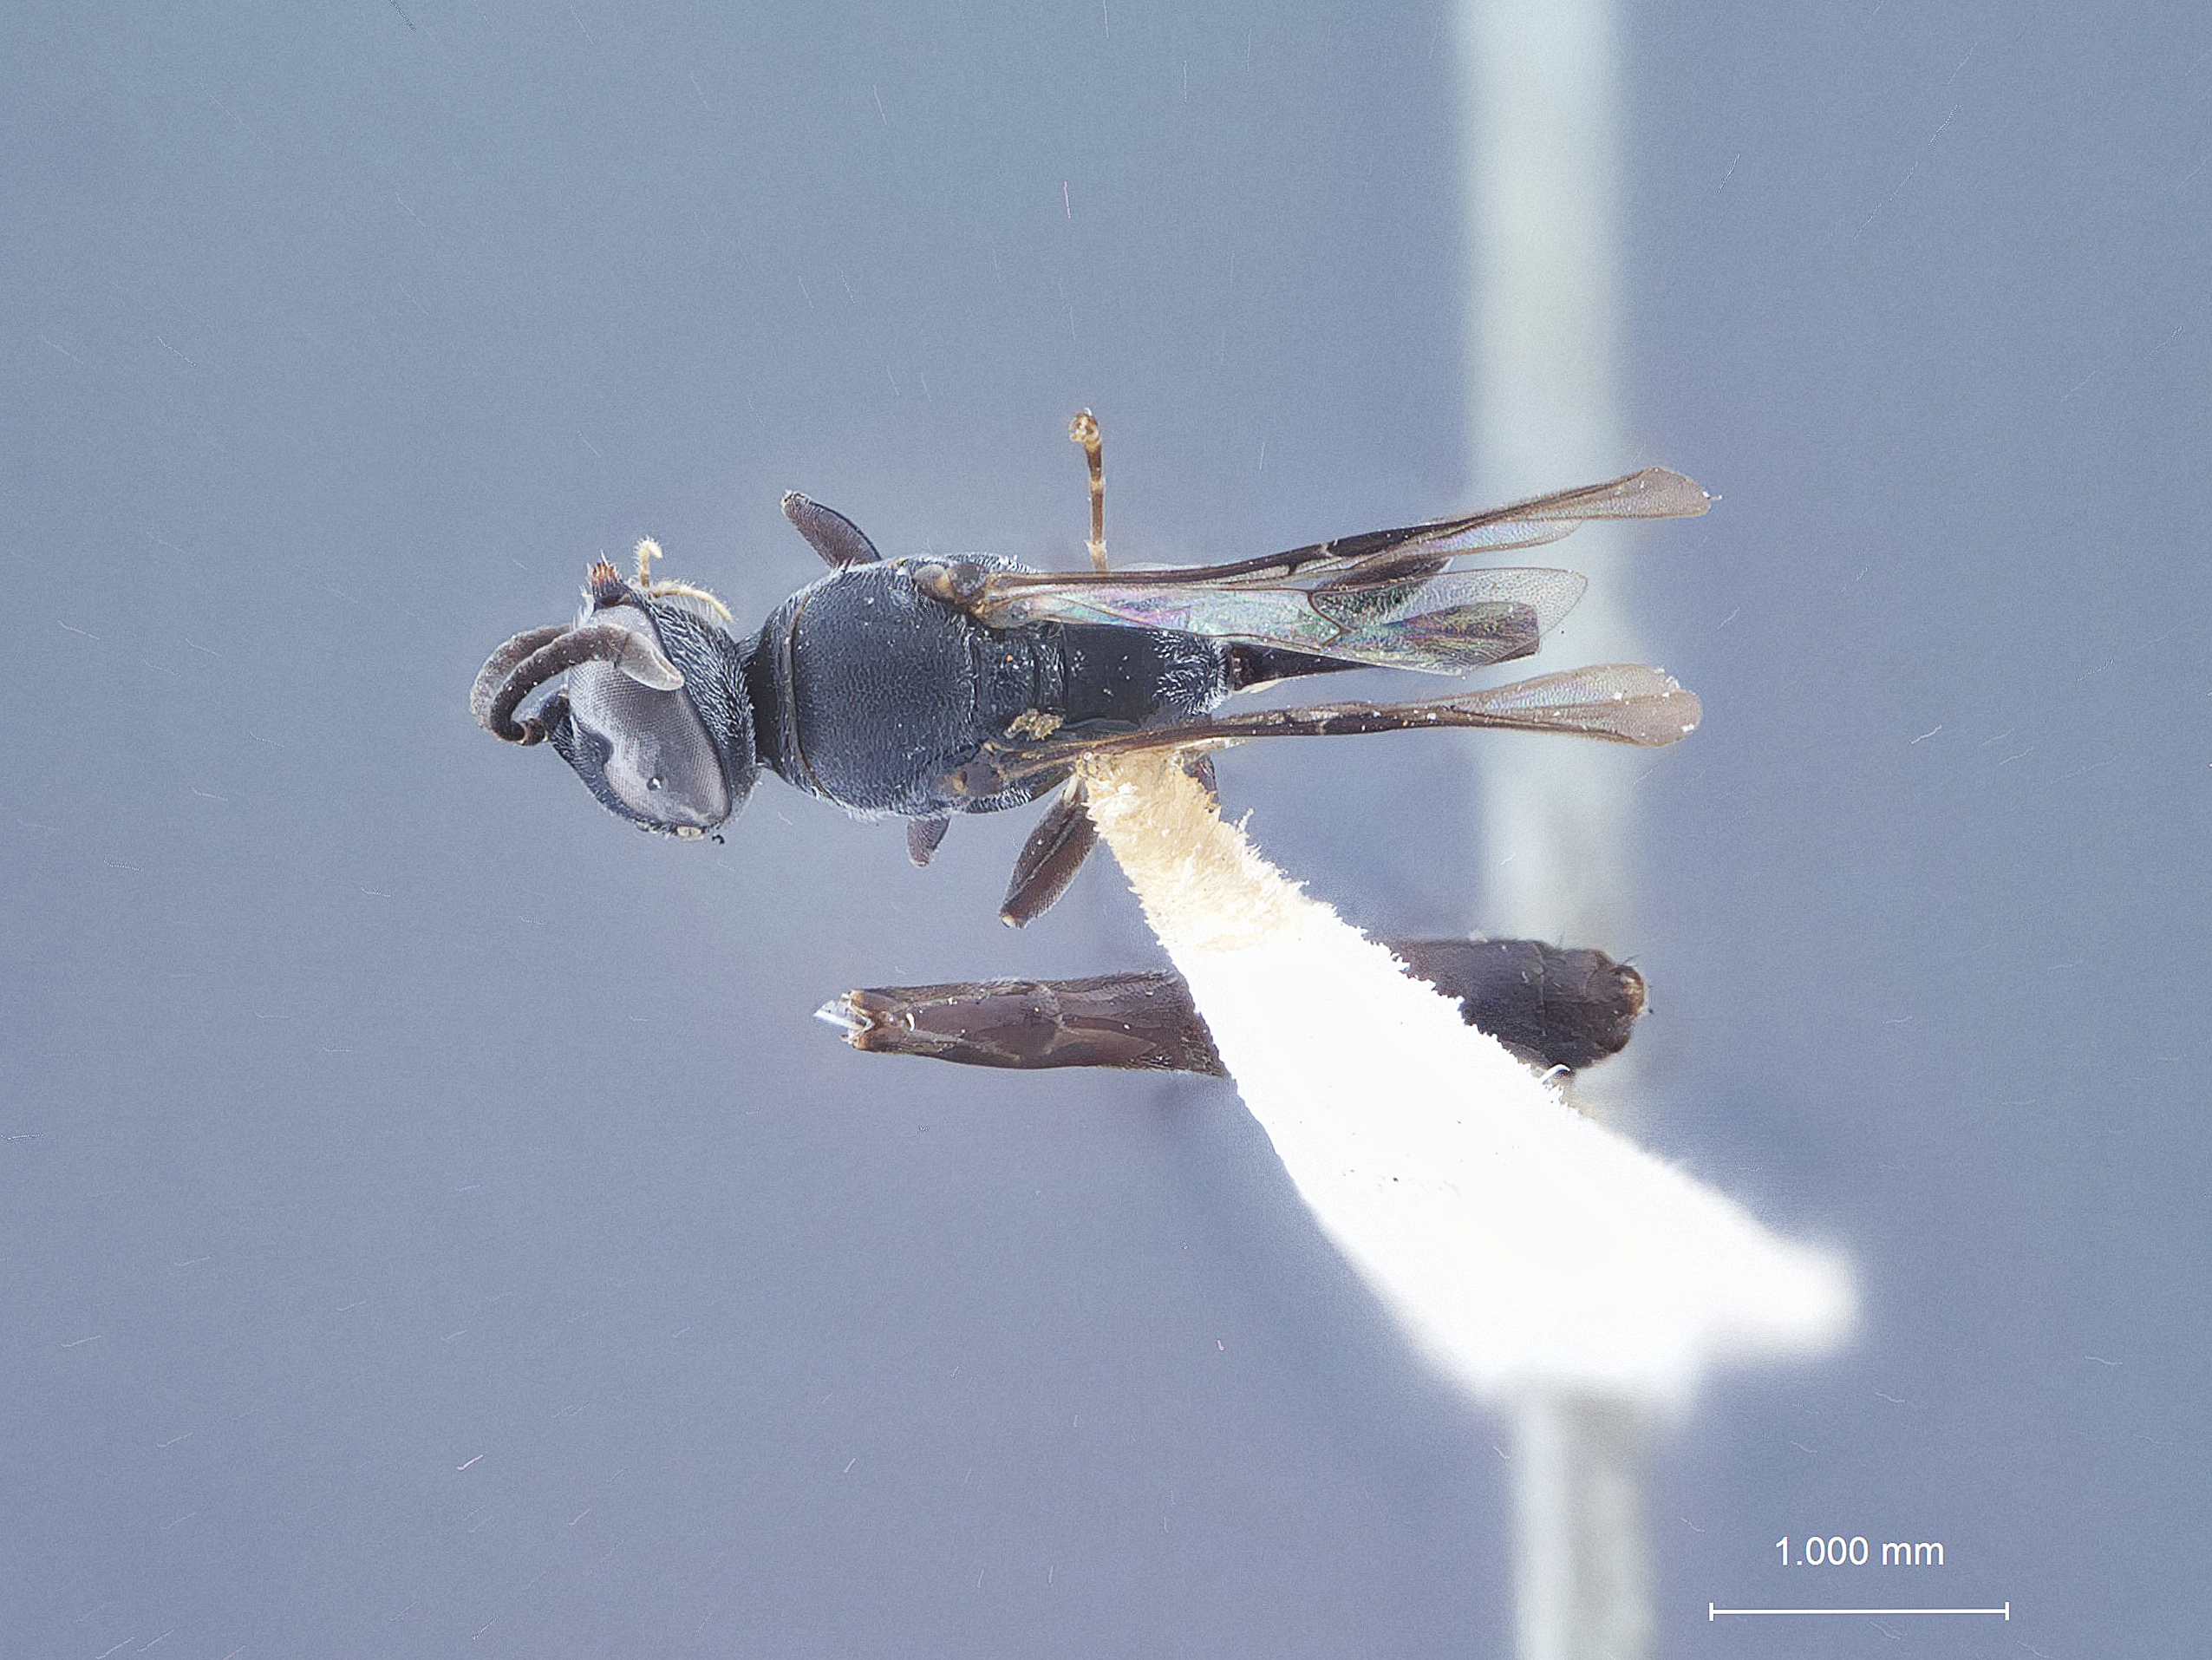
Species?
Trypoxylon bellardi
